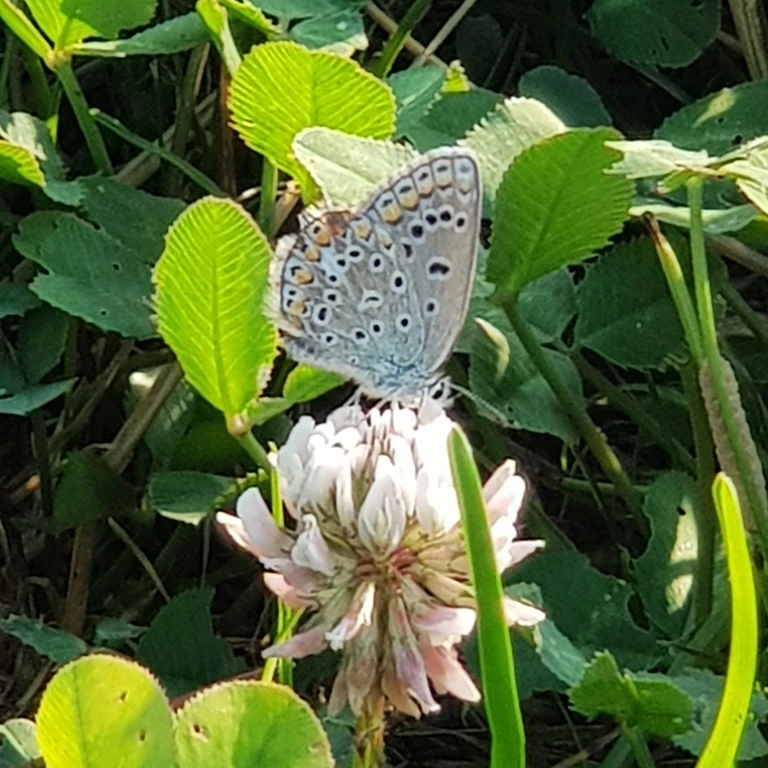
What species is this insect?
Polyommatus icarus
